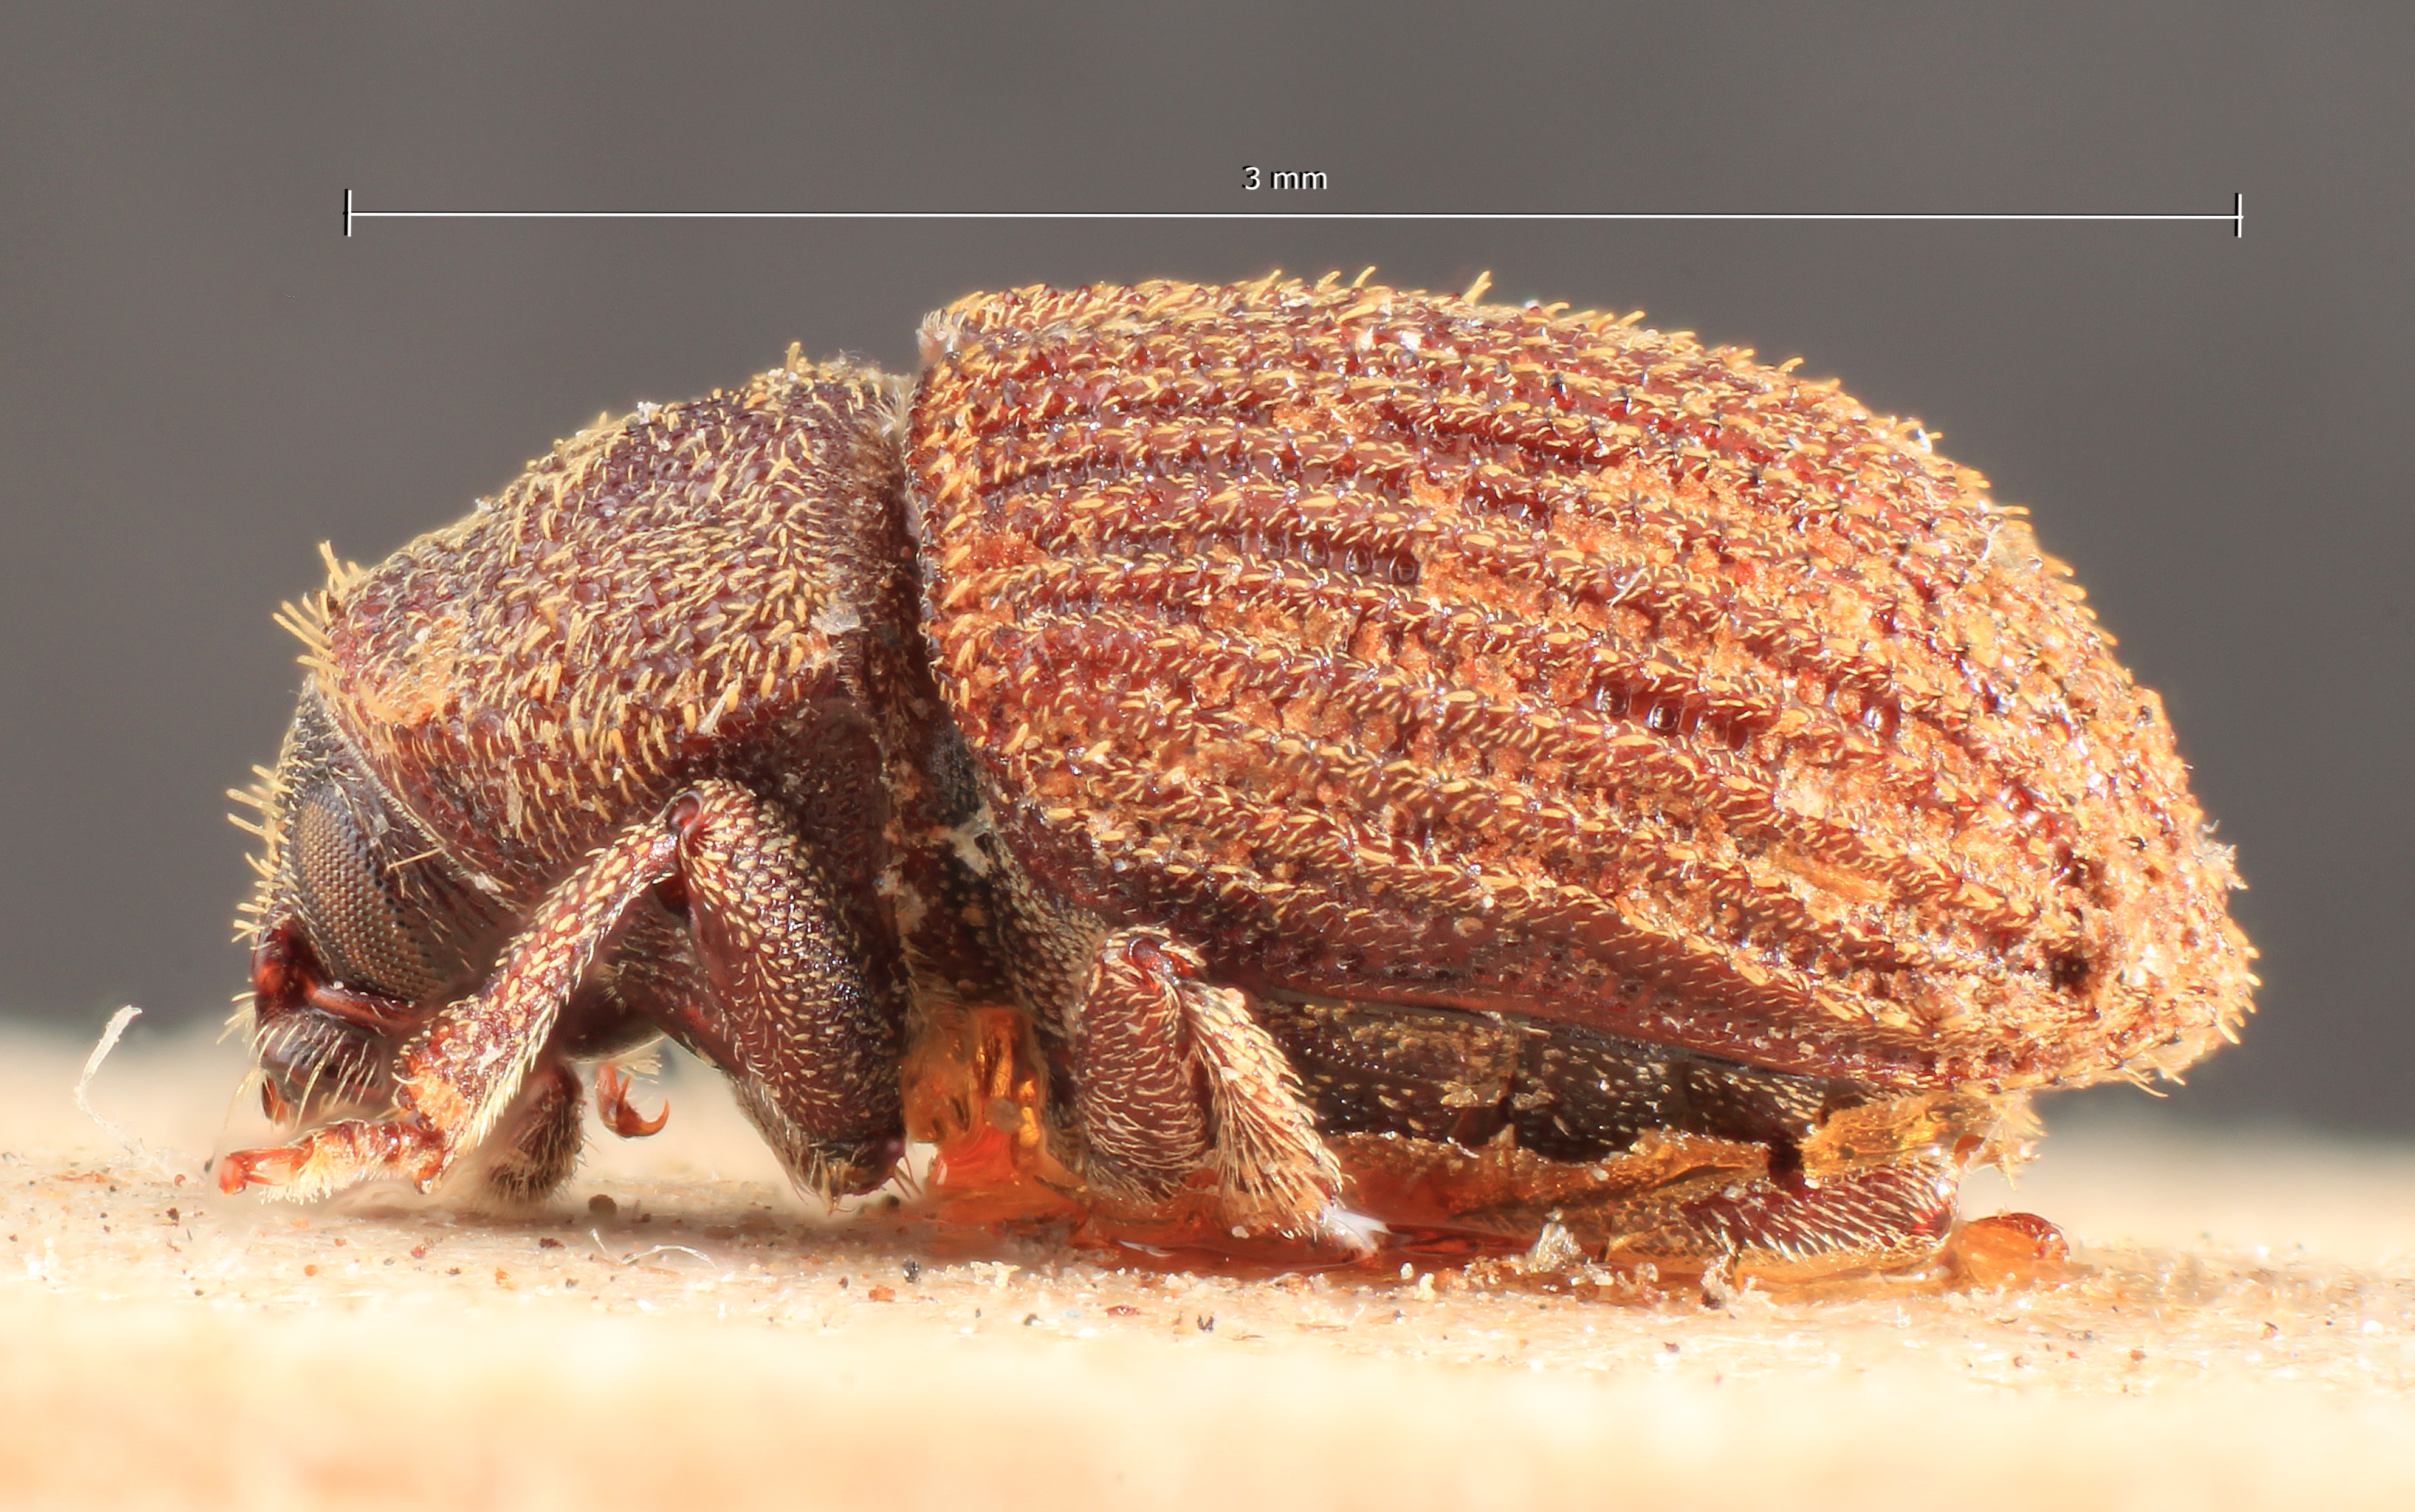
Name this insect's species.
Hylesinus subcostatus
